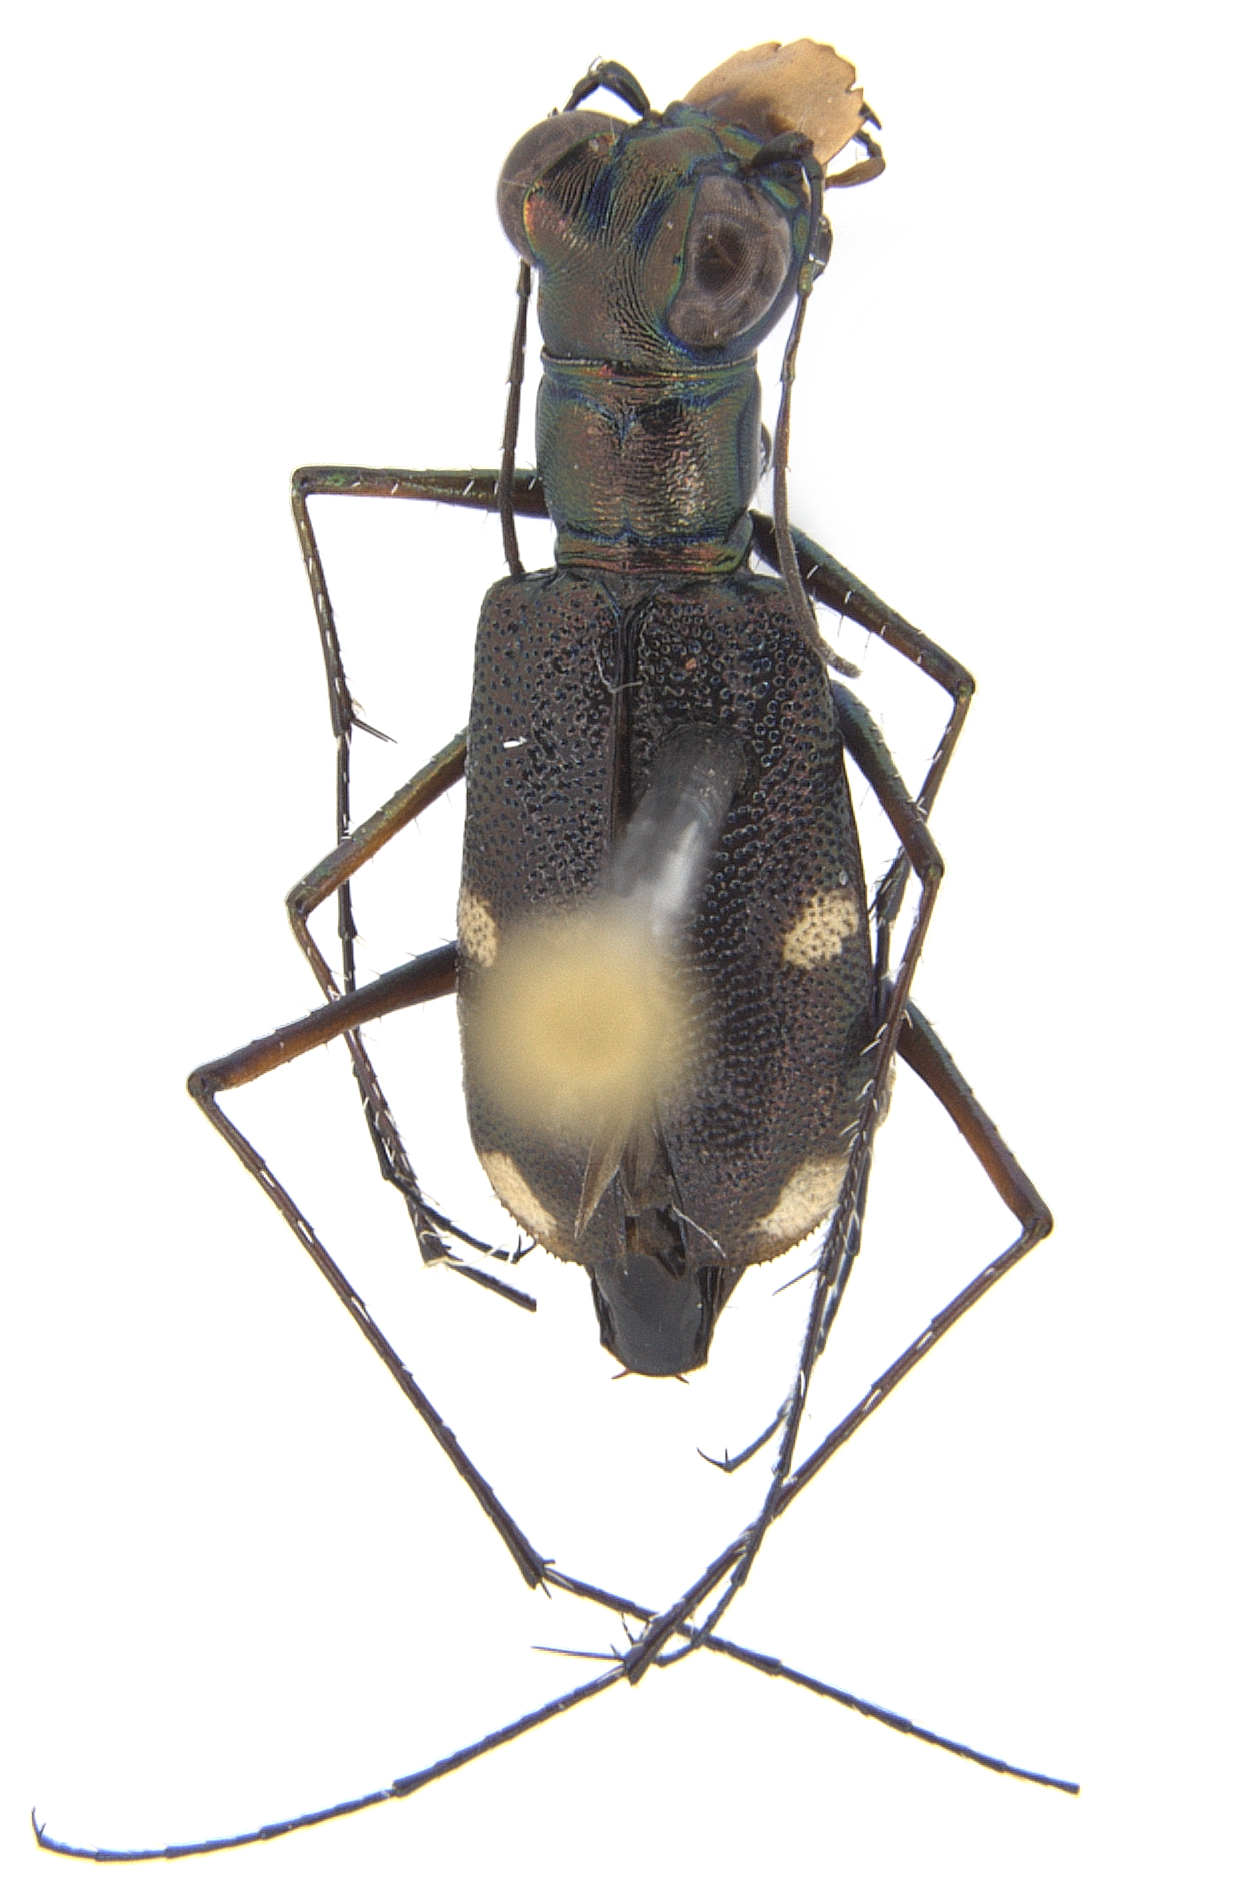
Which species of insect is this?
Micromentignatha minutissima (also Micromentignatha oblongicollis)
